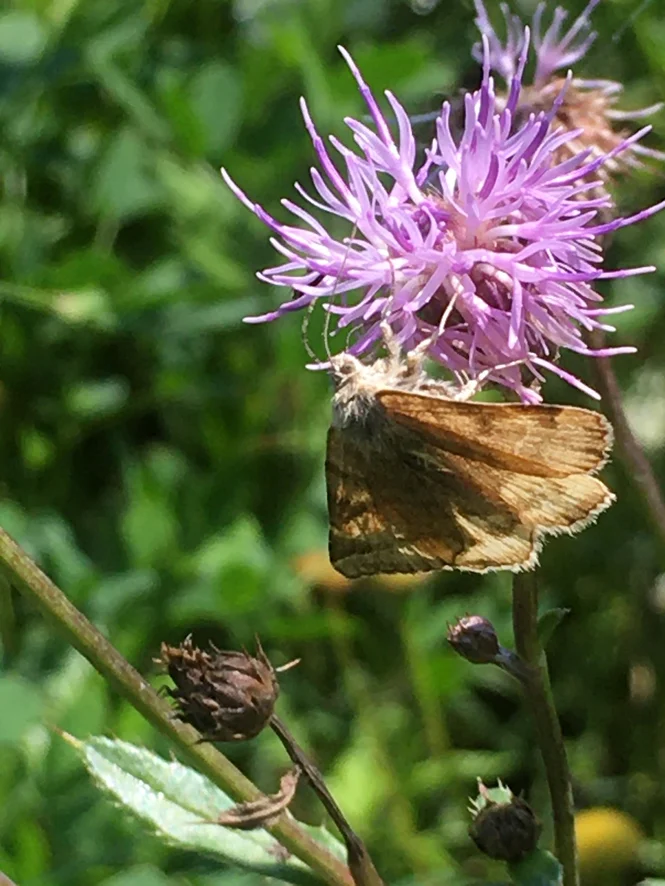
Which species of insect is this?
Euclidia glyphica
